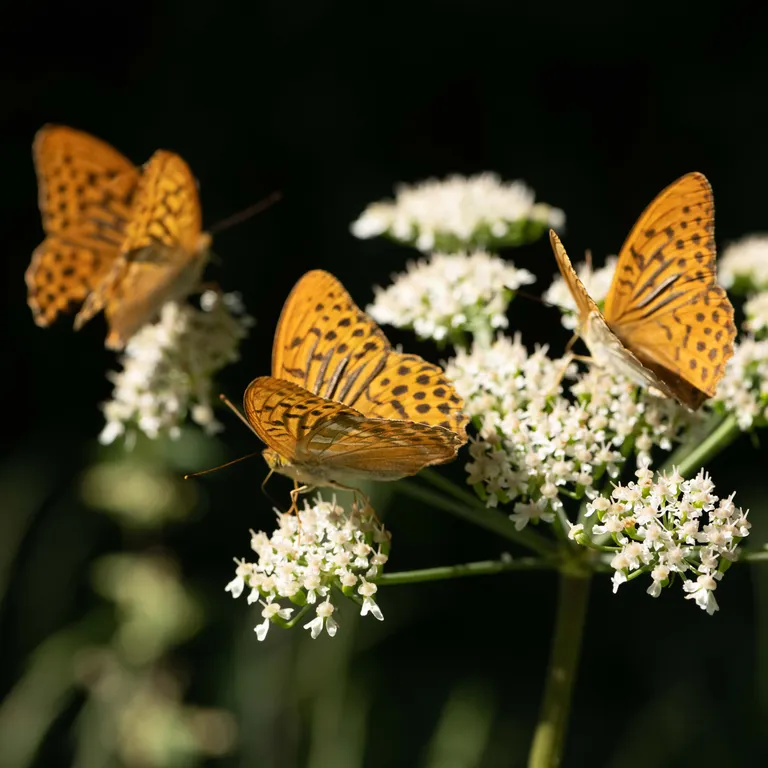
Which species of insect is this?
Argynnis paphia
